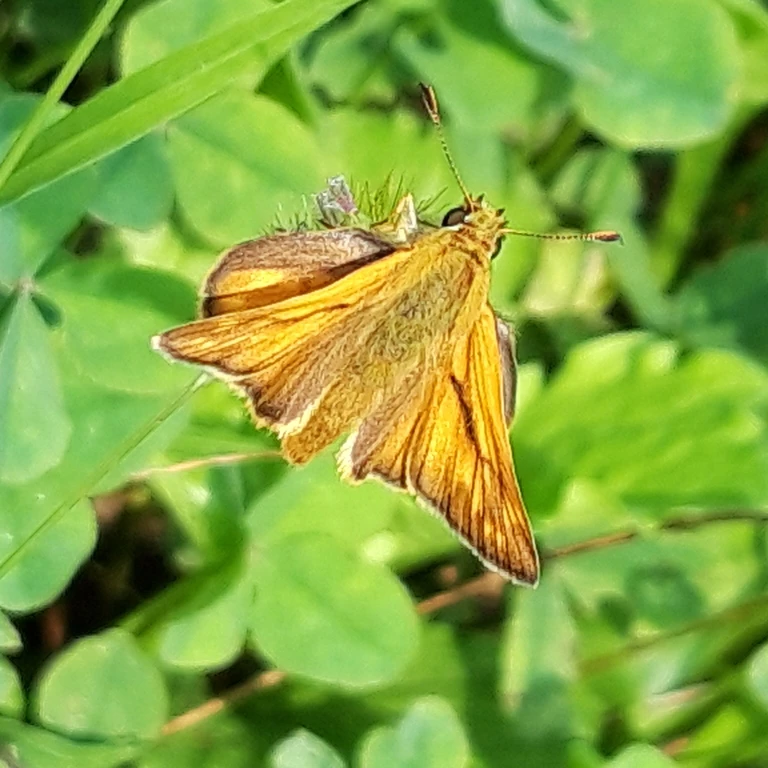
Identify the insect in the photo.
Ochlodes sylvanus (also Ochlodes venata)
